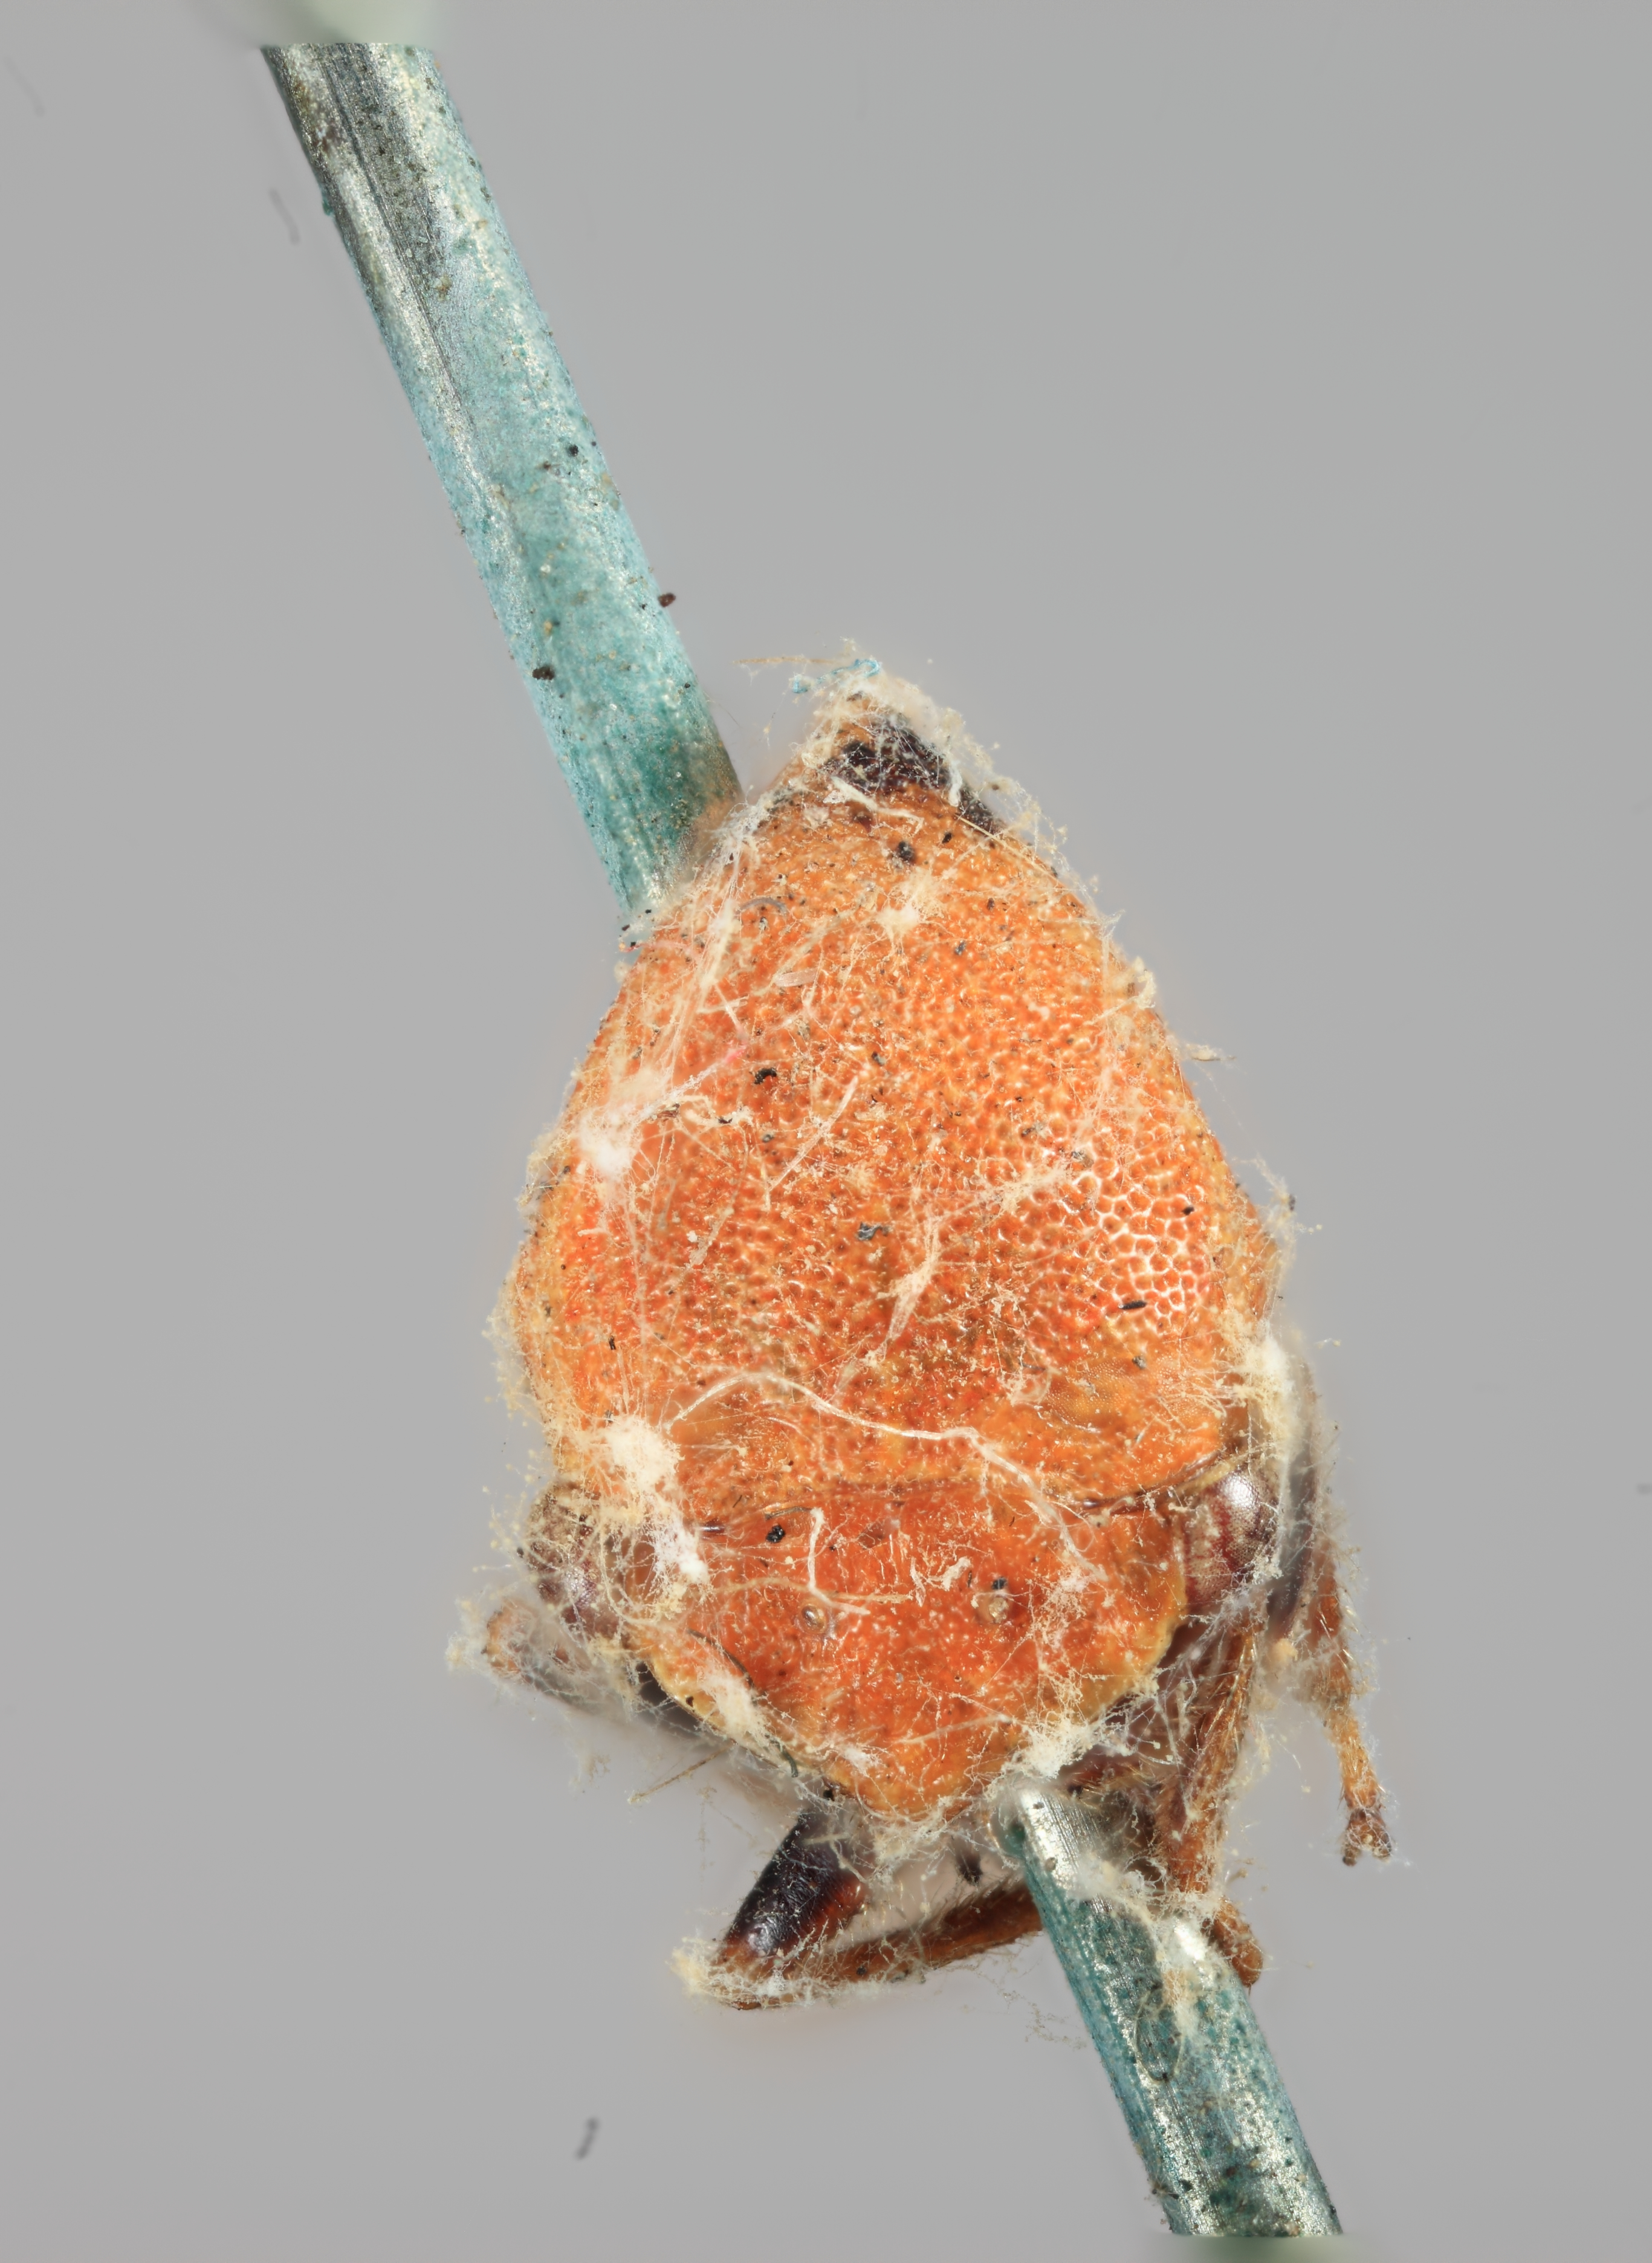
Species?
Stictocephala sanguinoapicalis
